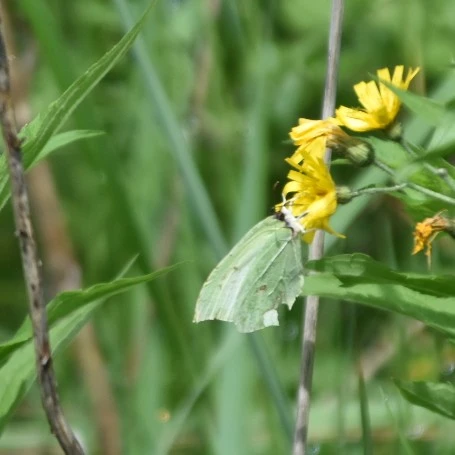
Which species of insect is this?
Gonepteryx rhamni
